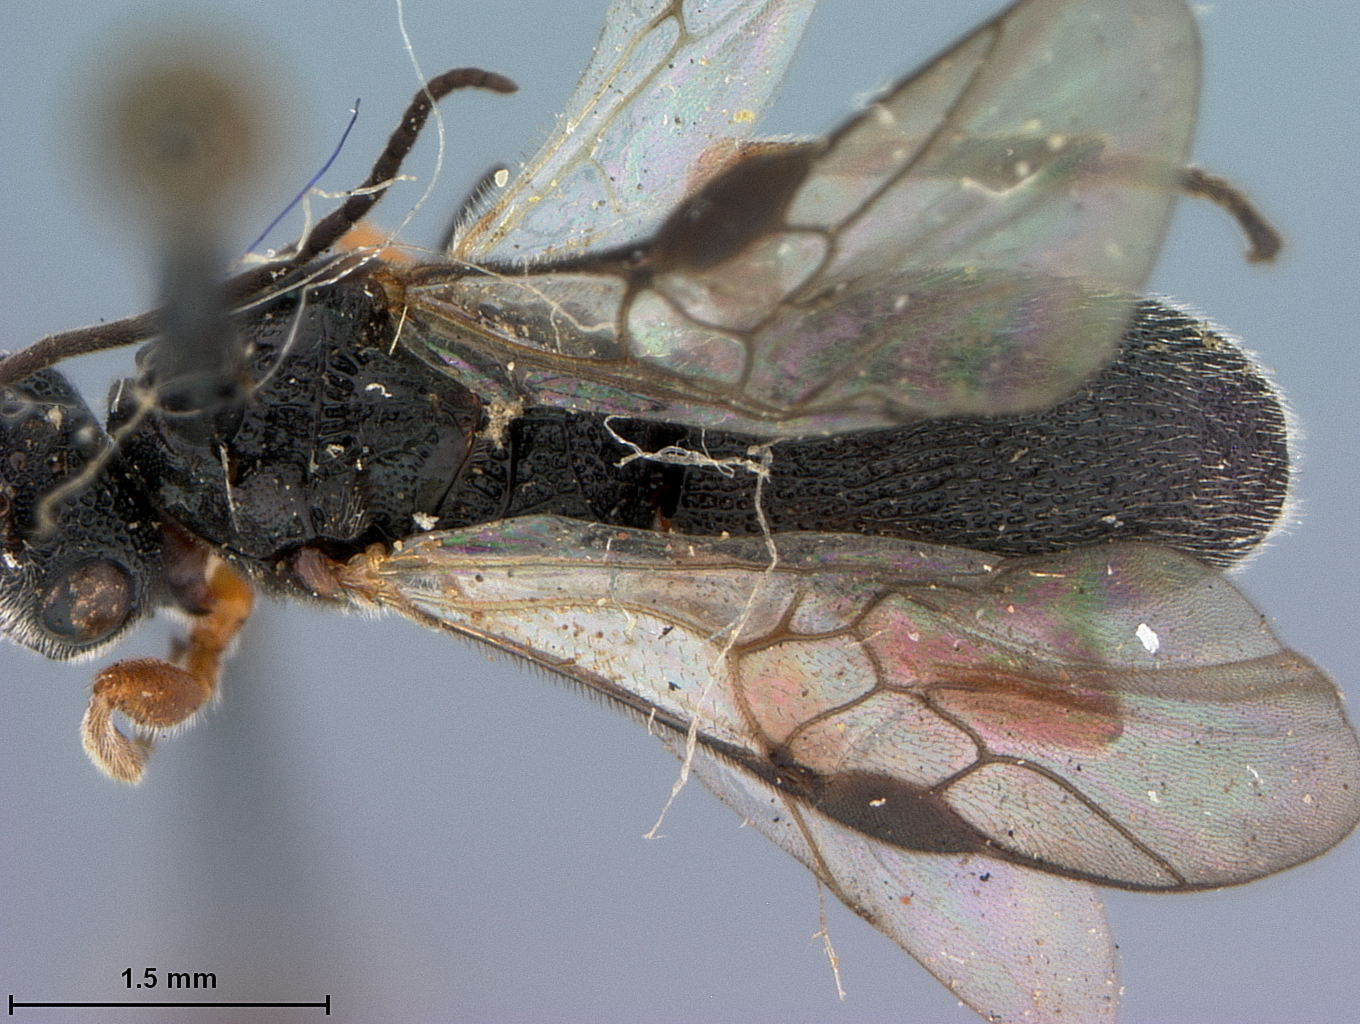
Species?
Urosigalphus barberi
